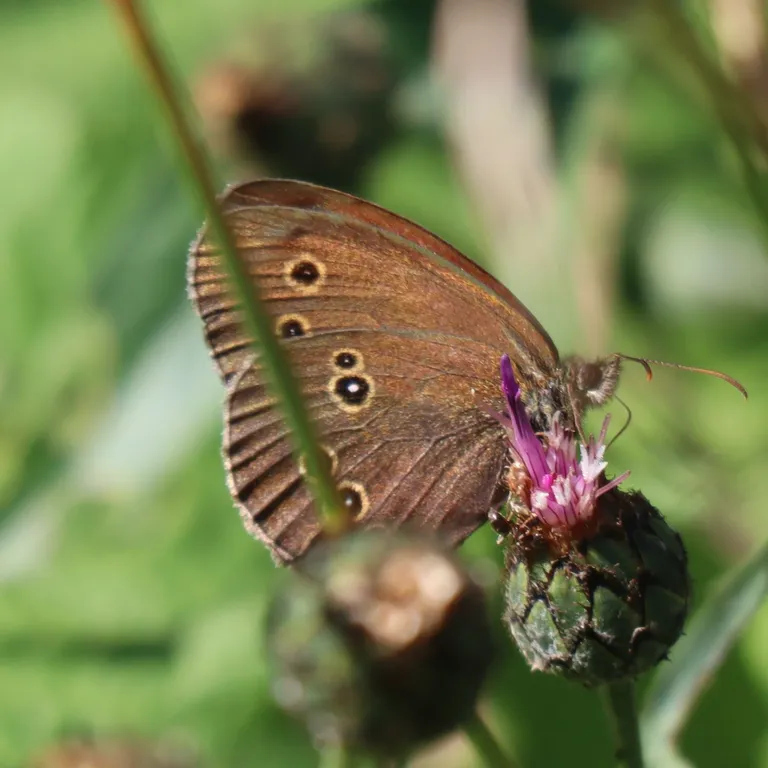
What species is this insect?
Aphantopus hyperantus
